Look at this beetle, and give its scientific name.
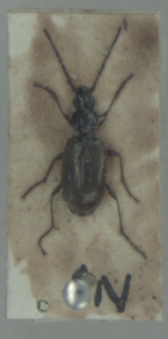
Agonum piceum
